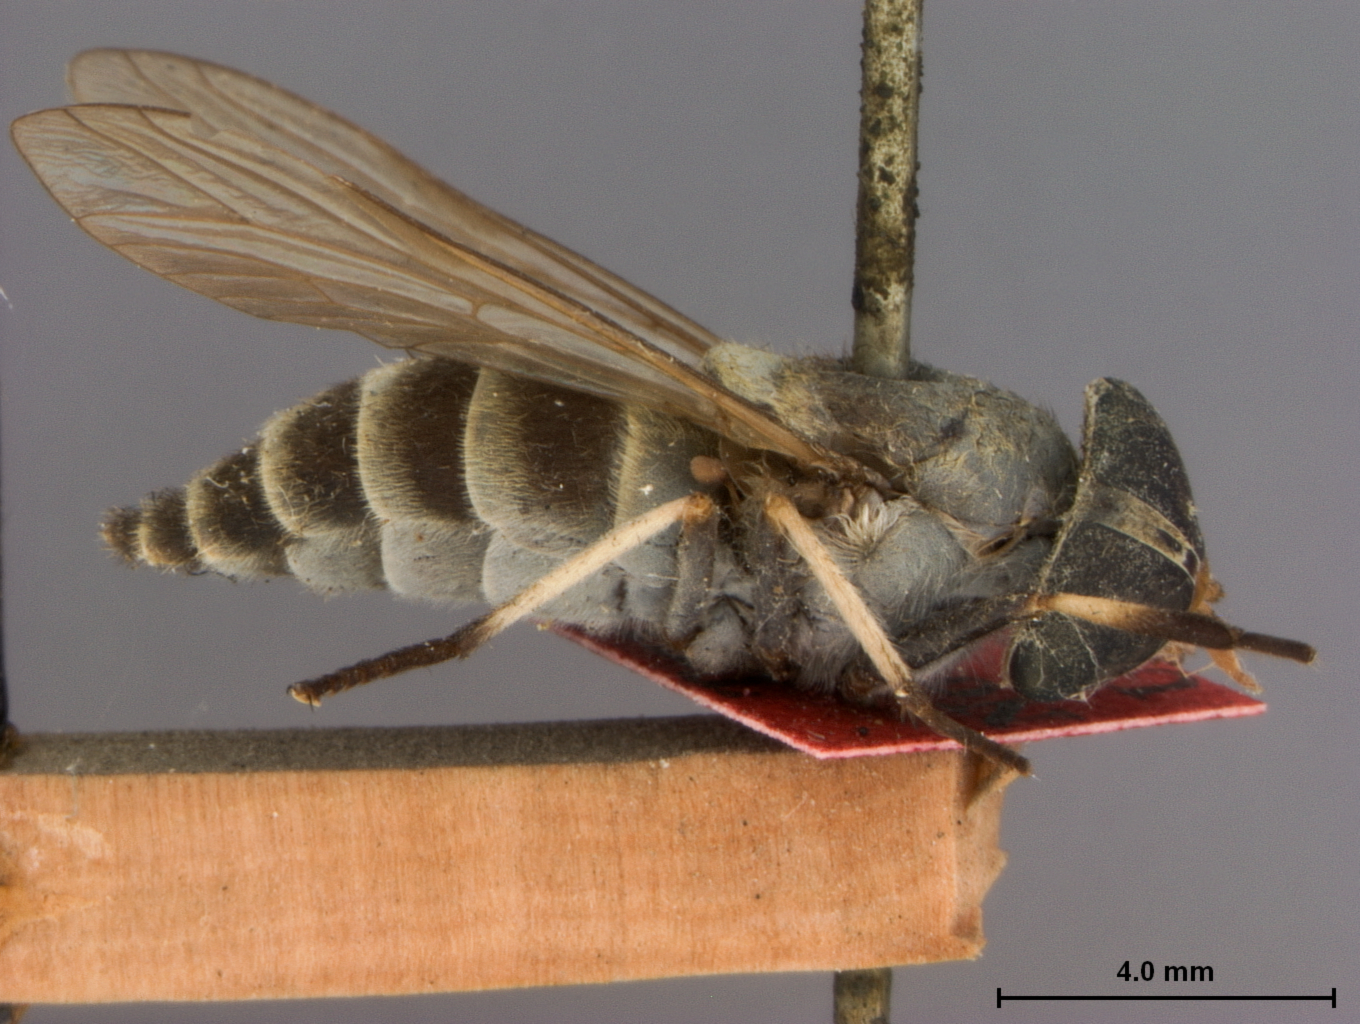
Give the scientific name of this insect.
Tabanus humilis
